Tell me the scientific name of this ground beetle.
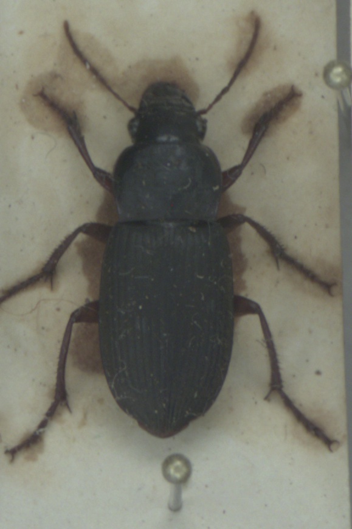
Harpalus rufipes
